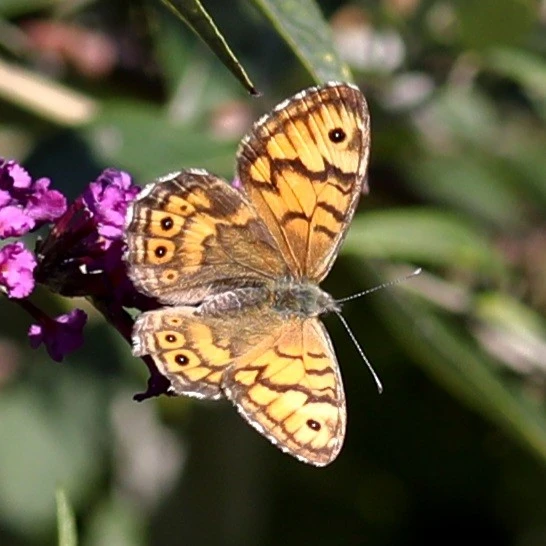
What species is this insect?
Lasiommata megera (also Pararge megera)
